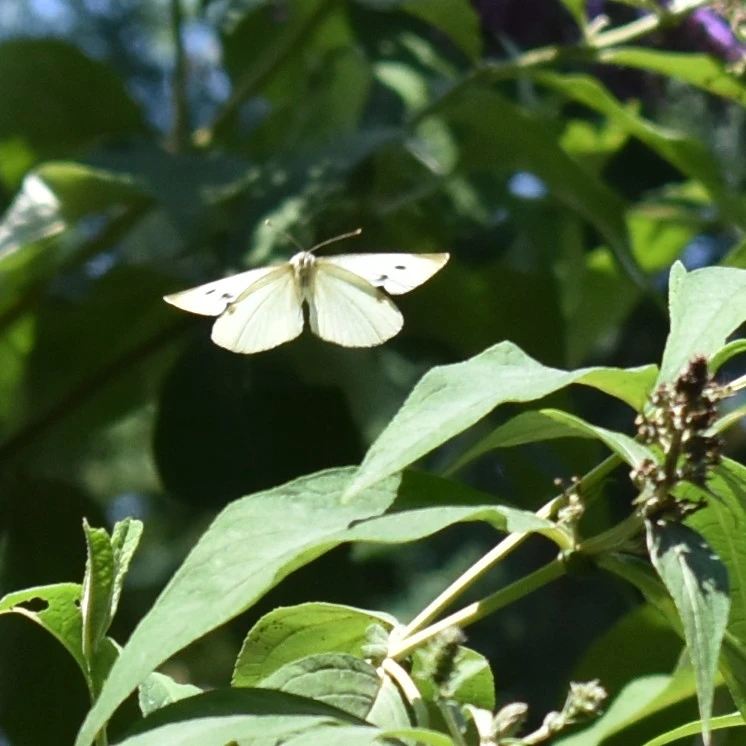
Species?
Pieris rapae
